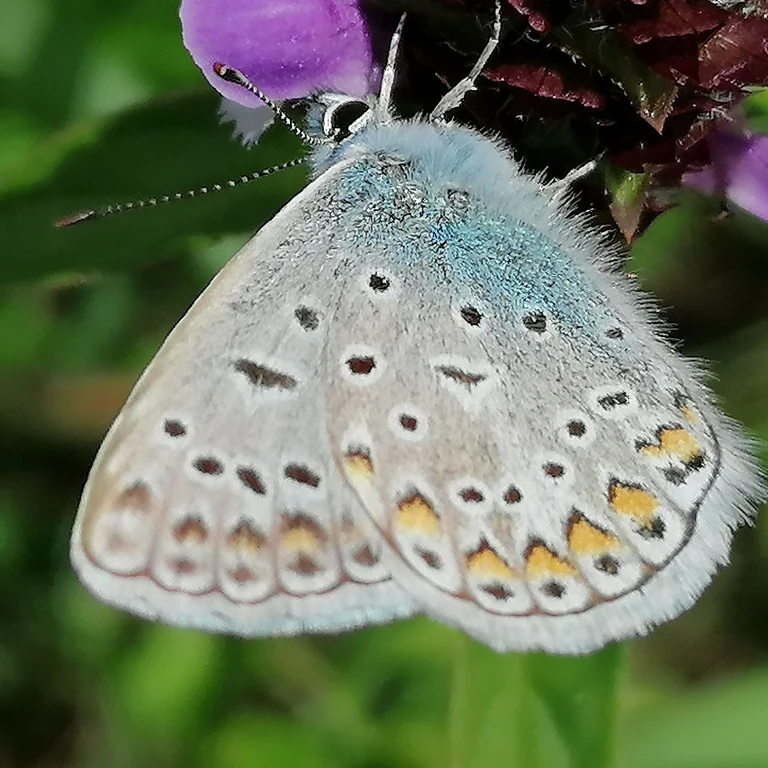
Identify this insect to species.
Polyommatus icarus
